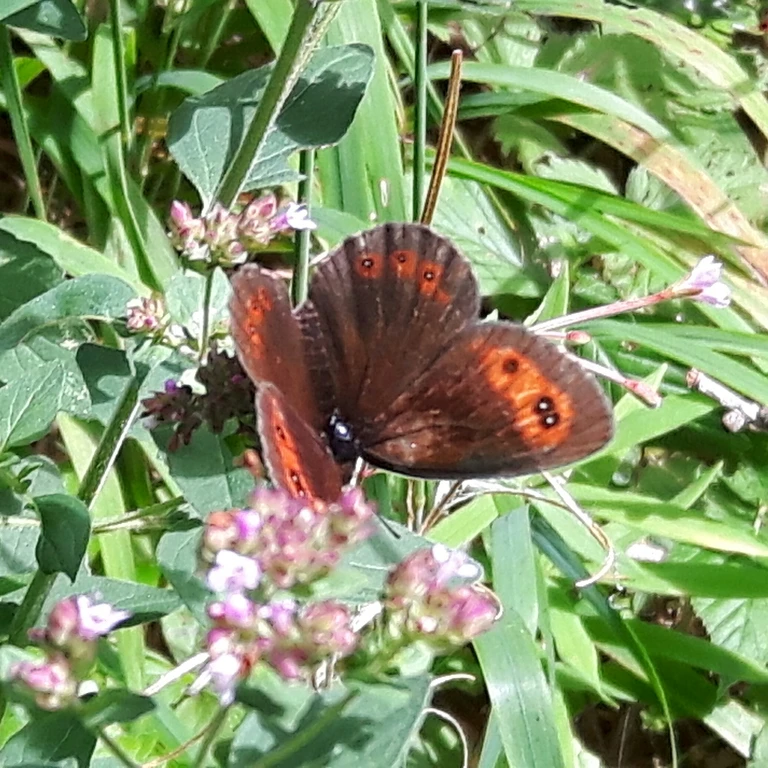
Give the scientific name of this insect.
Erebia aethiops
